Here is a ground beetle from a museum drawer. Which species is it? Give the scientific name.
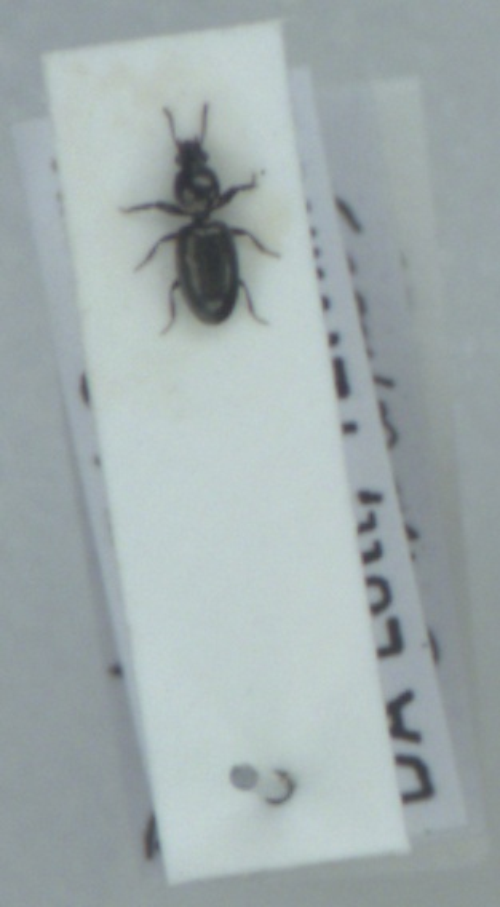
Dyschirius aeneus
